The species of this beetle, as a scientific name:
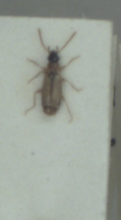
Philorhizus melanocephalus
